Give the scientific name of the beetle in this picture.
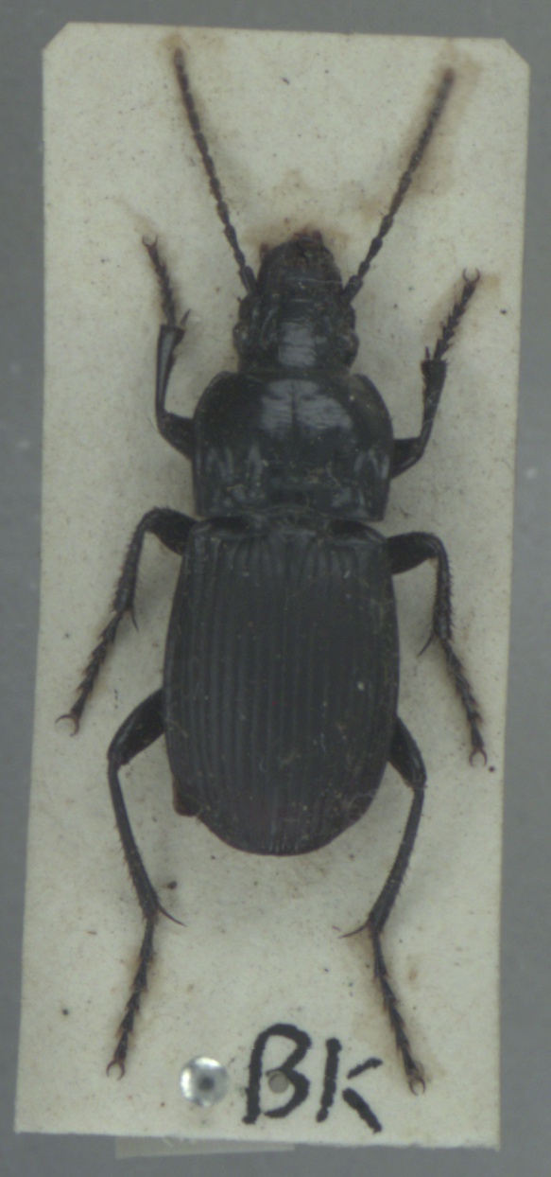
Abax parallelepipedus
